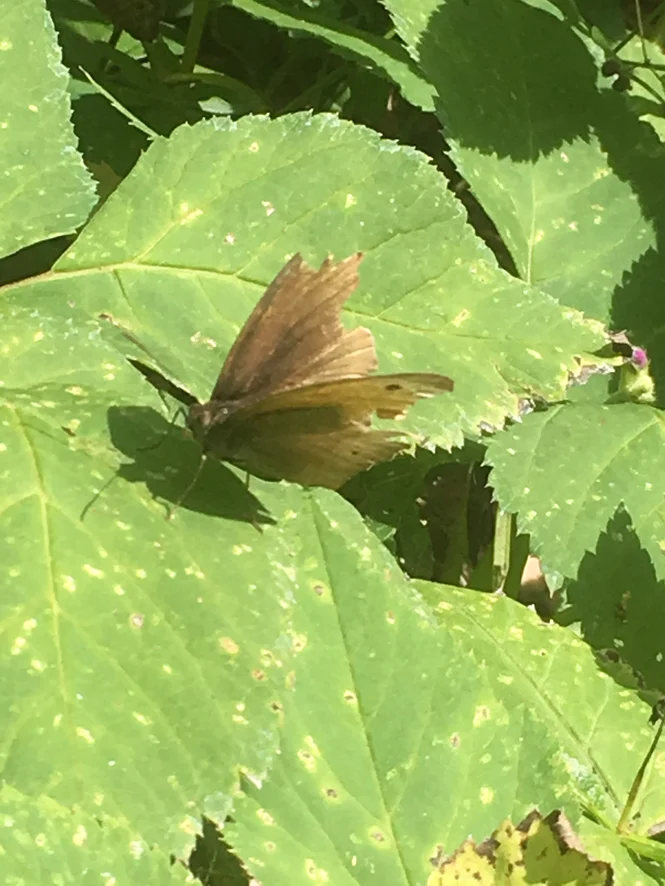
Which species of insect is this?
Maniola jurtina
